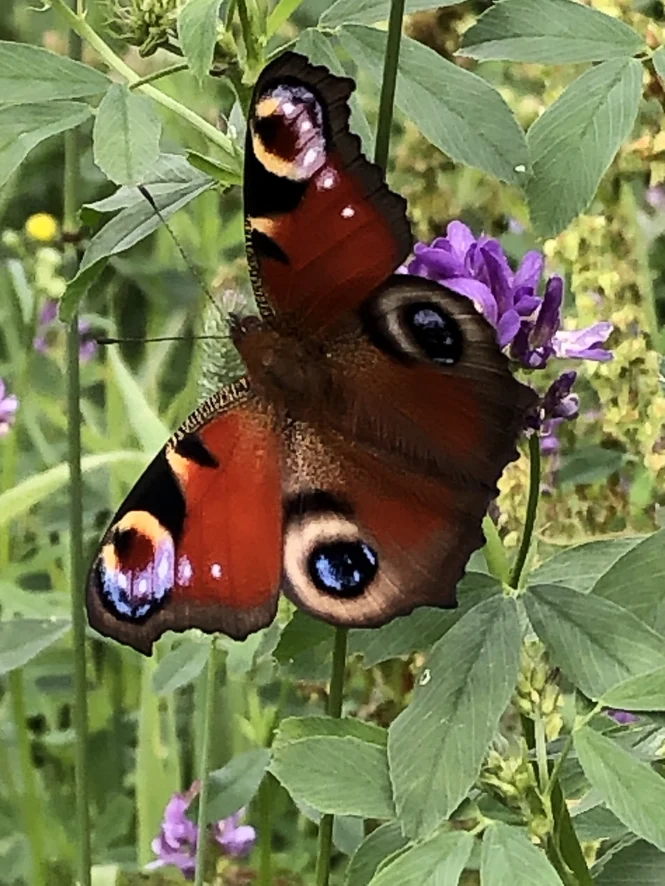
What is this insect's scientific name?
Aglais io
